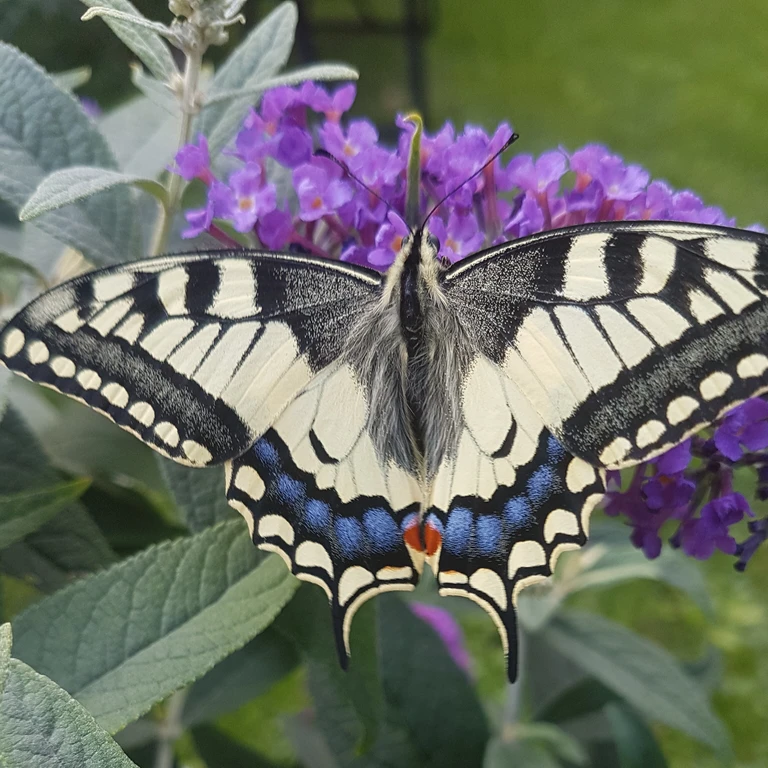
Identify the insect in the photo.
Papilio machaon
